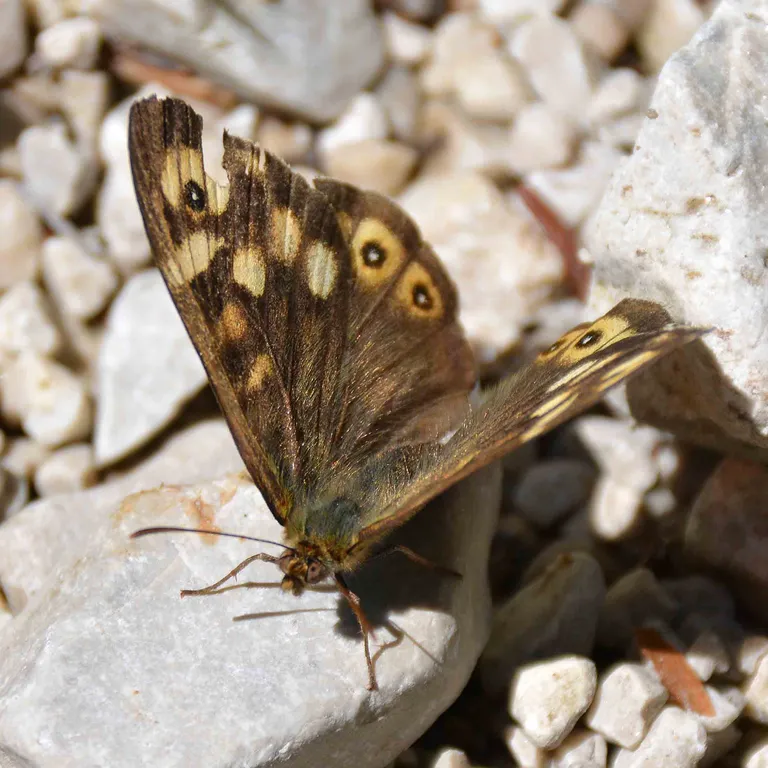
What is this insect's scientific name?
Pararge aegeria
